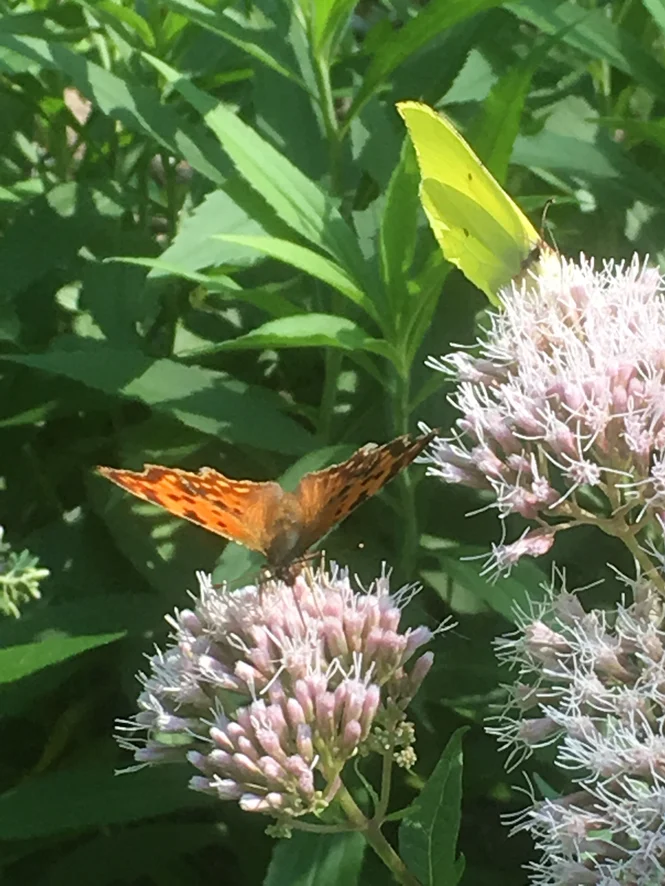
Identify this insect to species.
Polygonia c-album
